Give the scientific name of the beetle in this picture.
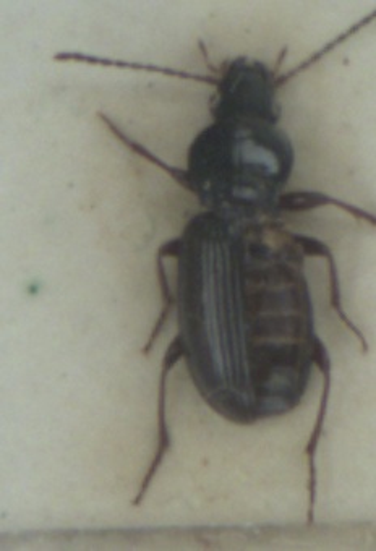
Pterostichus strenuus
